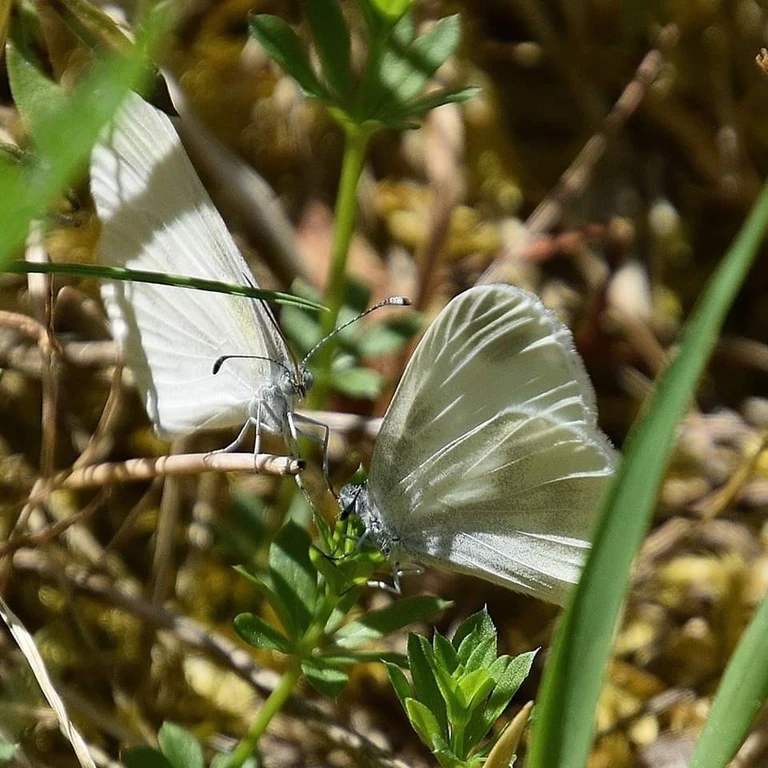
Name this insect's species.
Leptidea sinapis/juvernica
